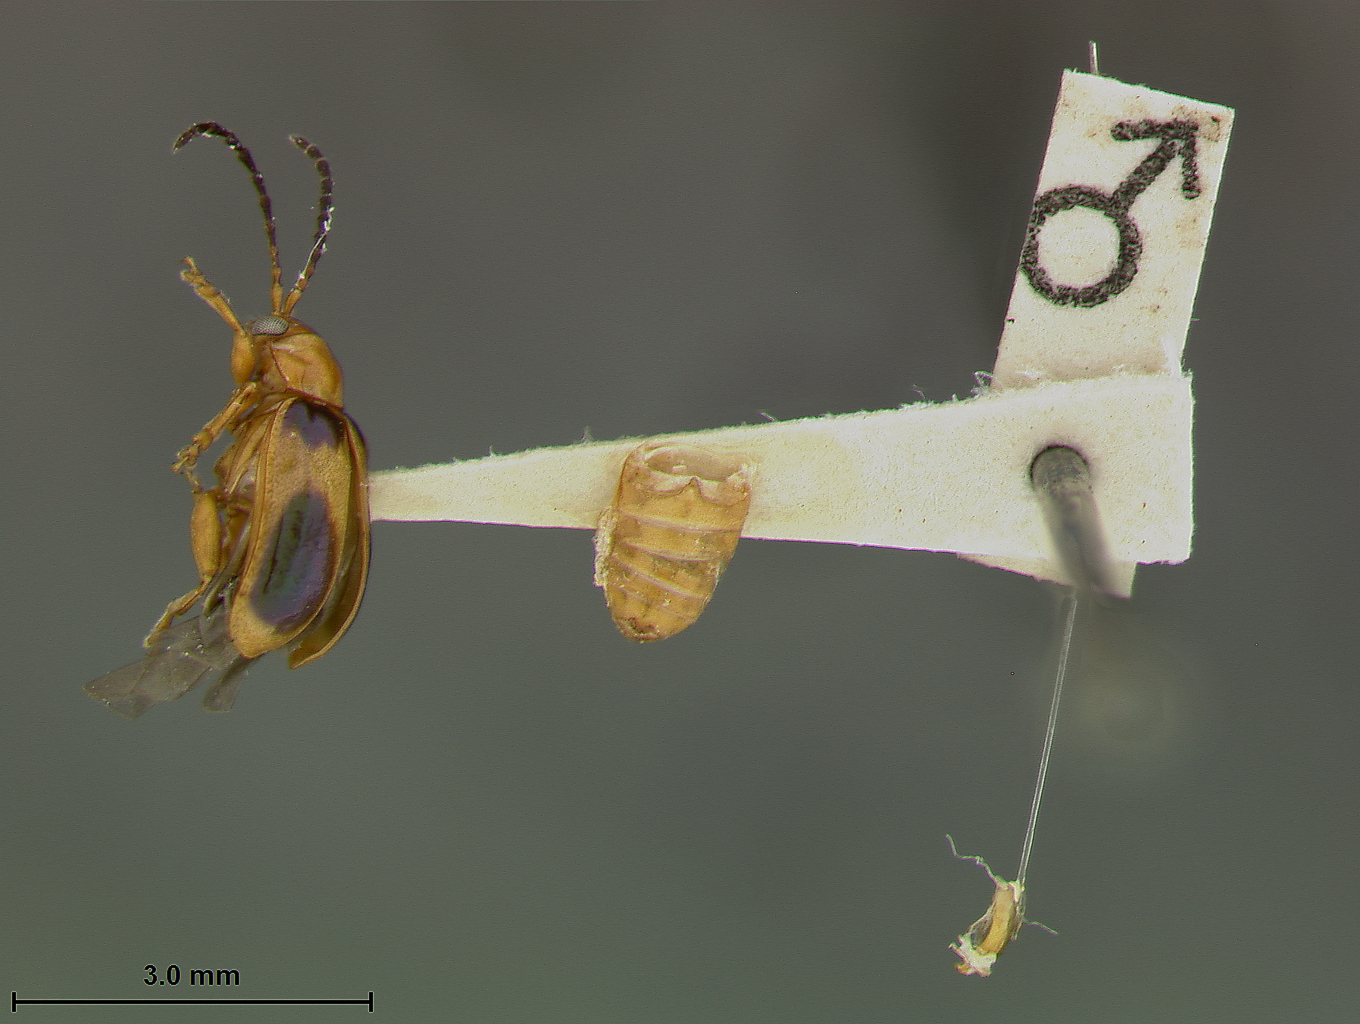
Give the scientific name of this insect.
Hemilactica portaricensis
